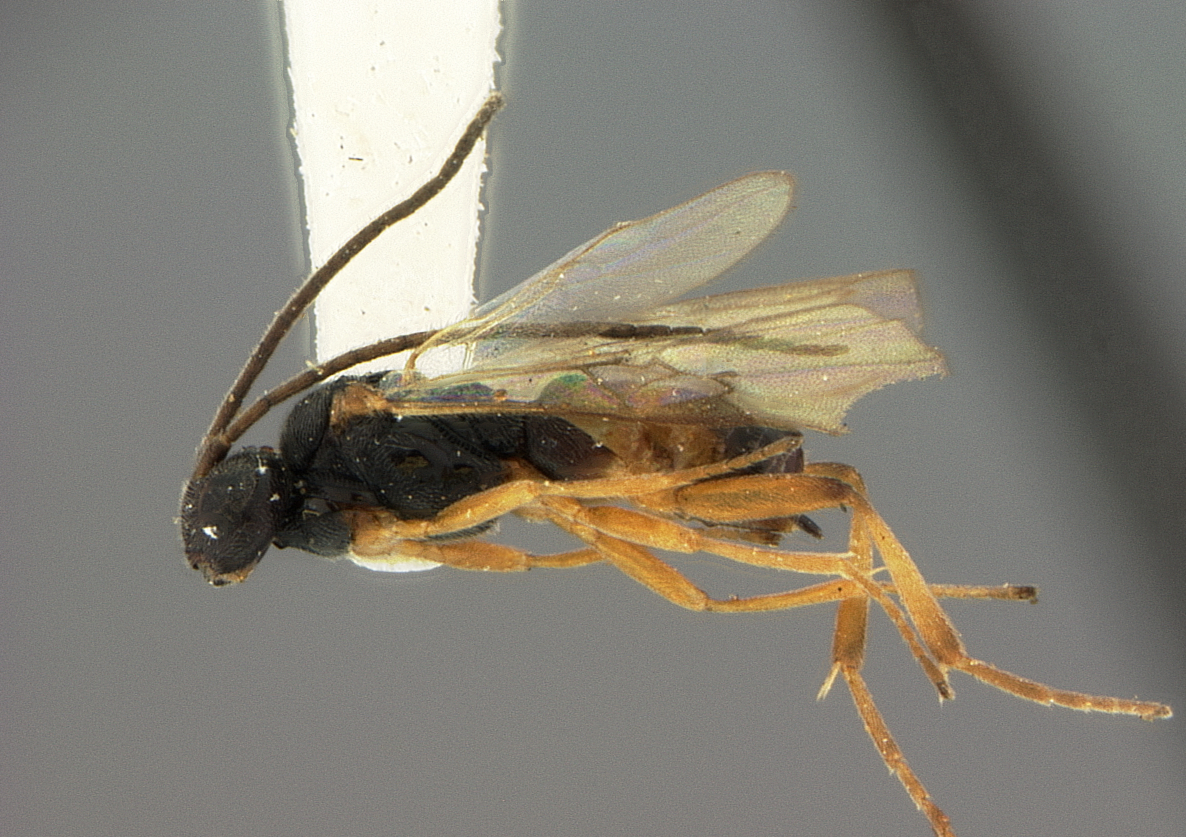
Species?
Apanteles antipoda
